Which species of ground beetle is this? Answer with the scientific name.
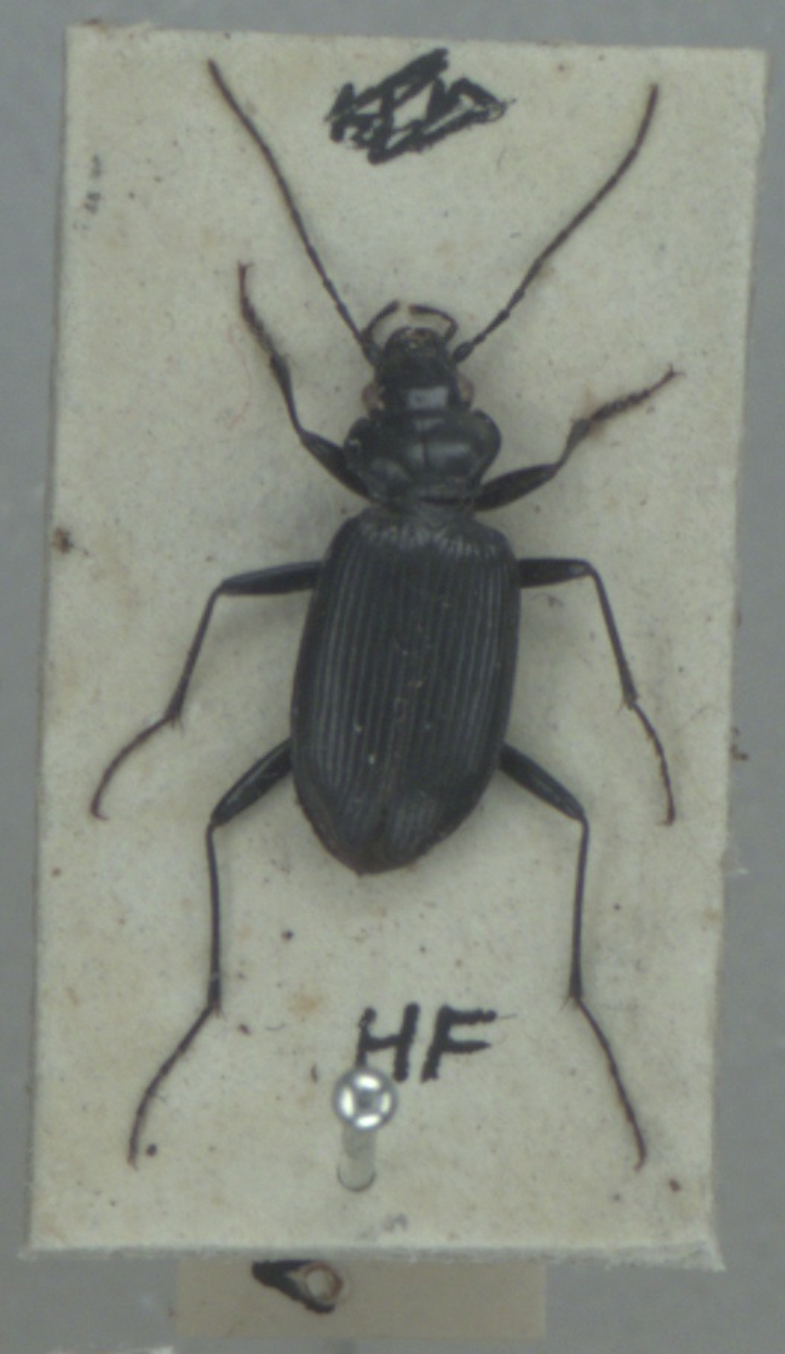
Nebria rufescens
